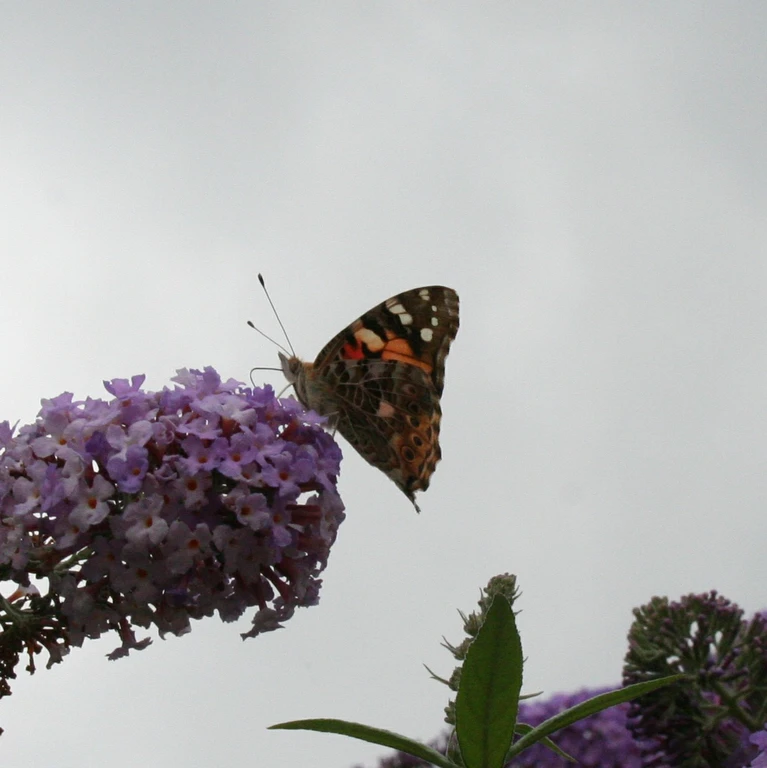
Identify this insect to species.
Vanessa cardui
